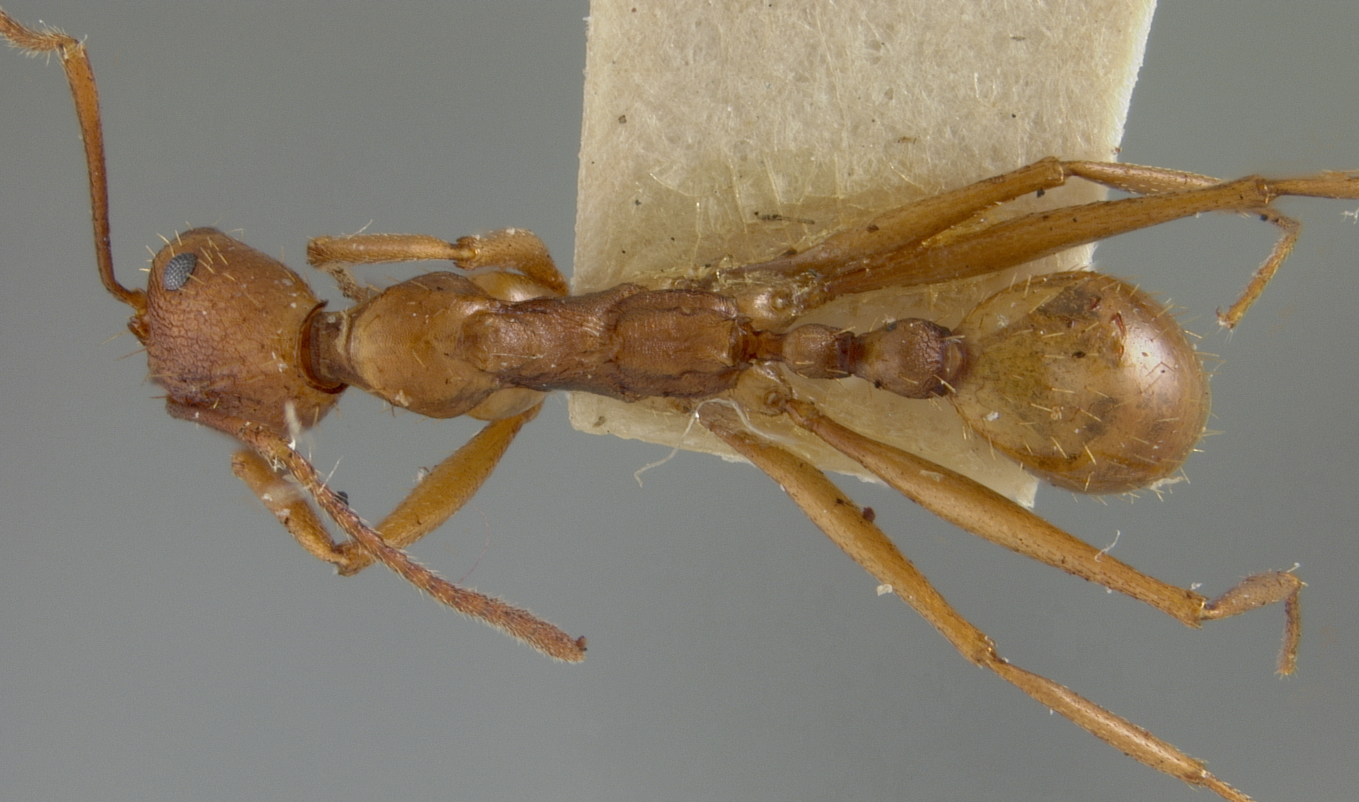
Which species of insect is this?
Aphaenogaster huachucana
